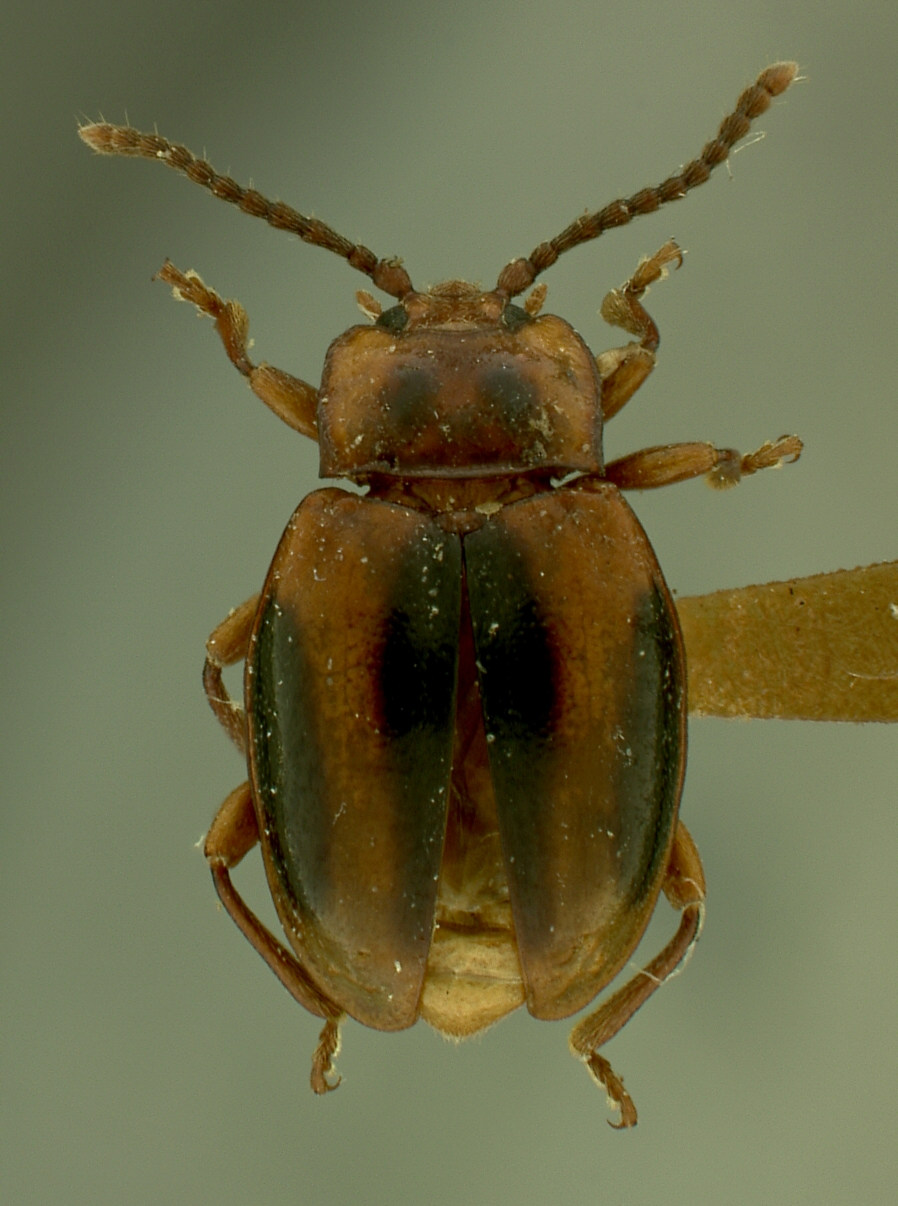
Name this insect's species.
Aphorista ovipennis
